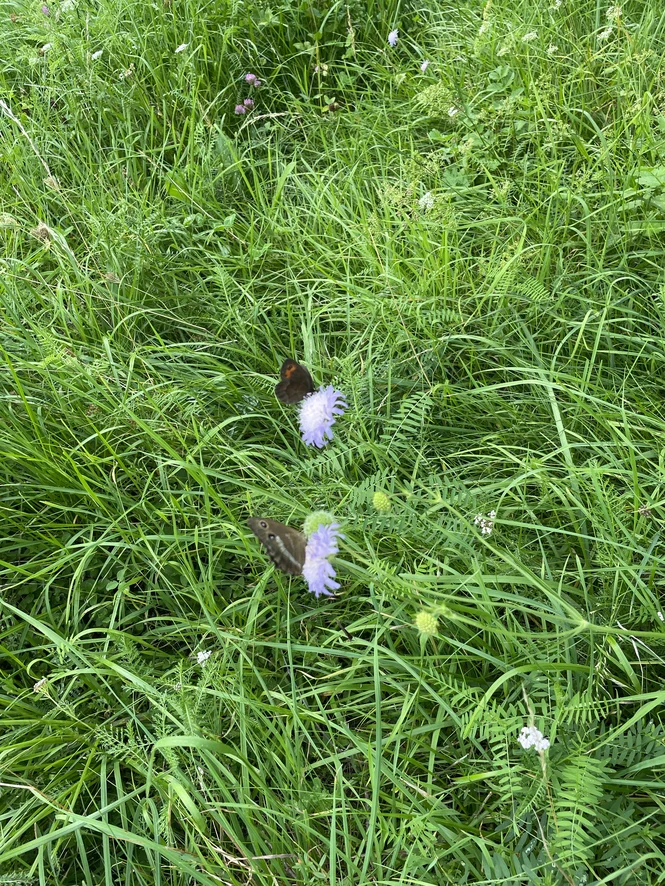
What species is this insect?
Minois dryas
